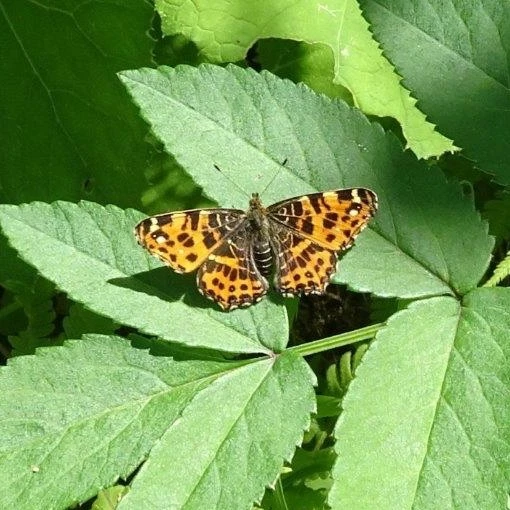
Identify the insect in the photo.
Araschnia levana
